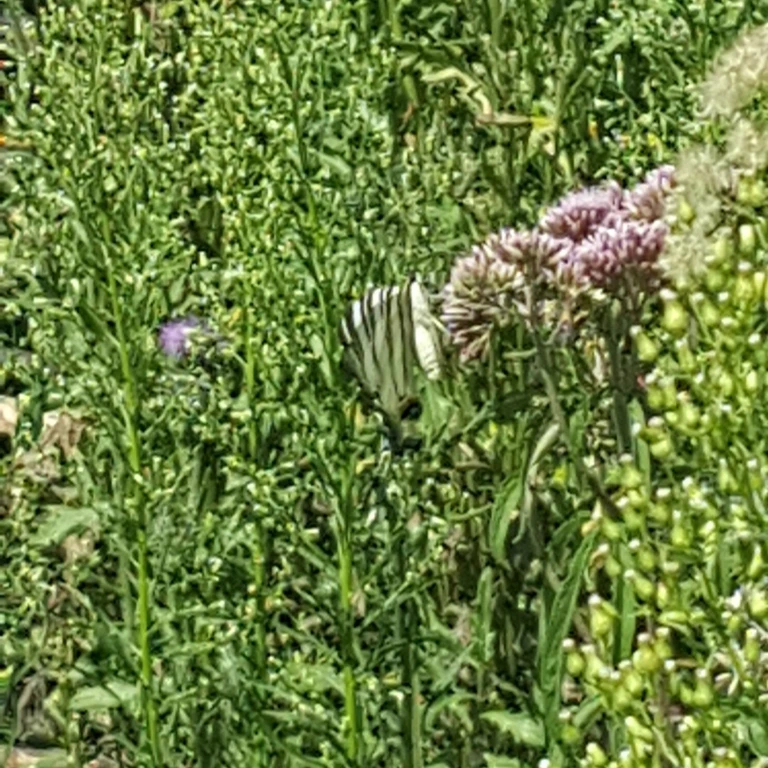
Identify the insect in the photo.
Iphiclides podalirius
